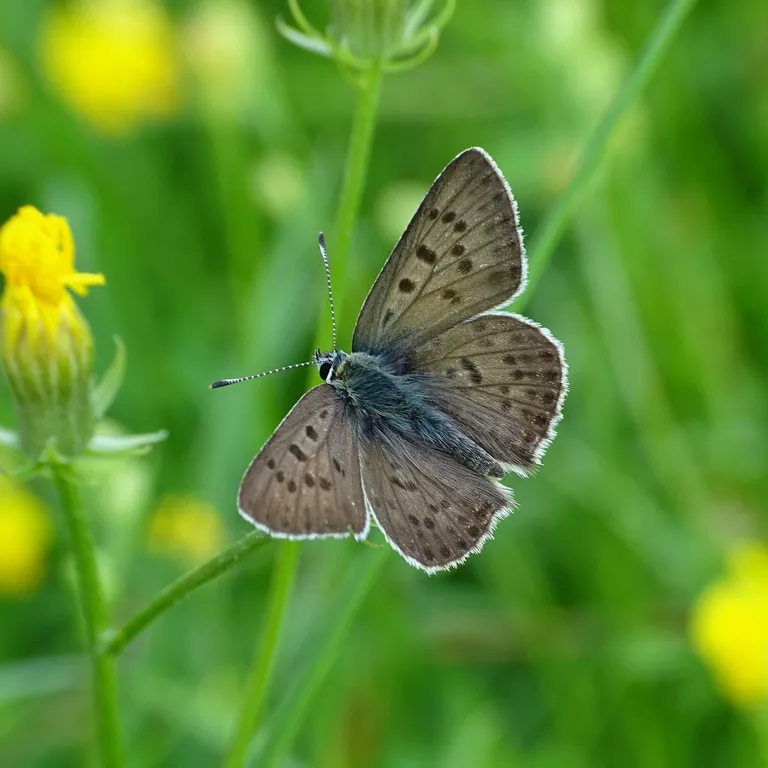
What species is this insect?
Lycaena tityrus (also Loweia tityrus)
